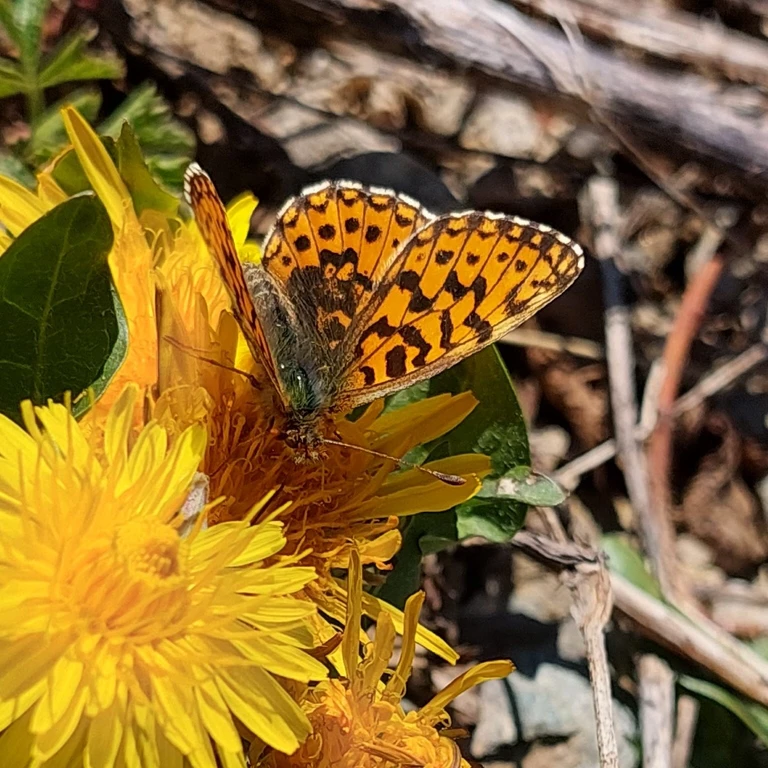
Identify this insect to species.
Boloria dia
